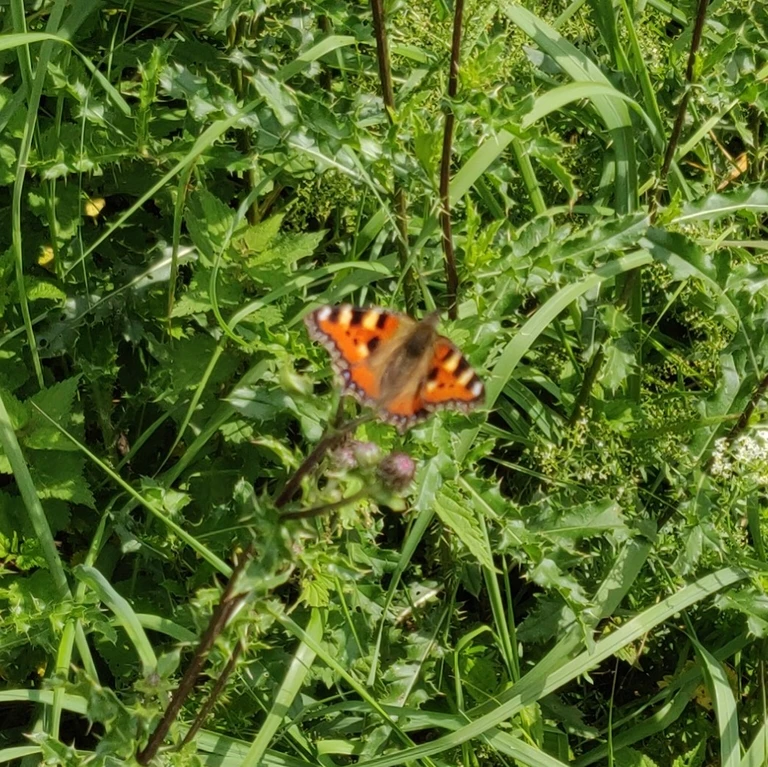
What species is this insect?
Aglais urticae
